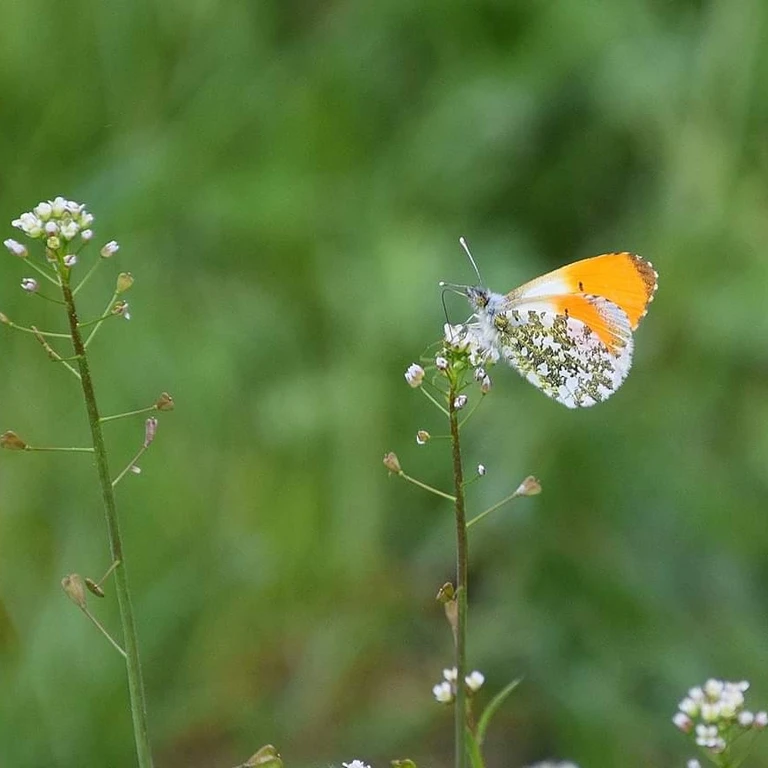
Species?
Anthocharis cardamines
